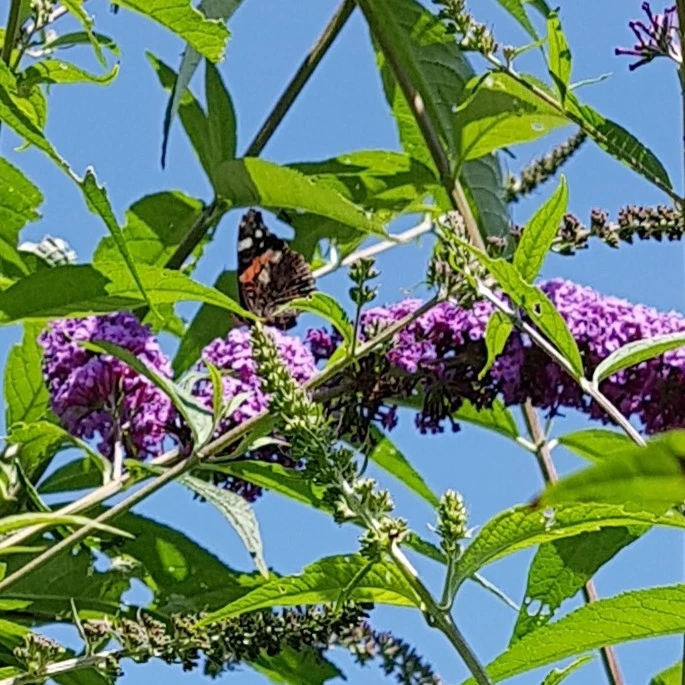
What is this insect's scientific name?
Vanessa atalanta
